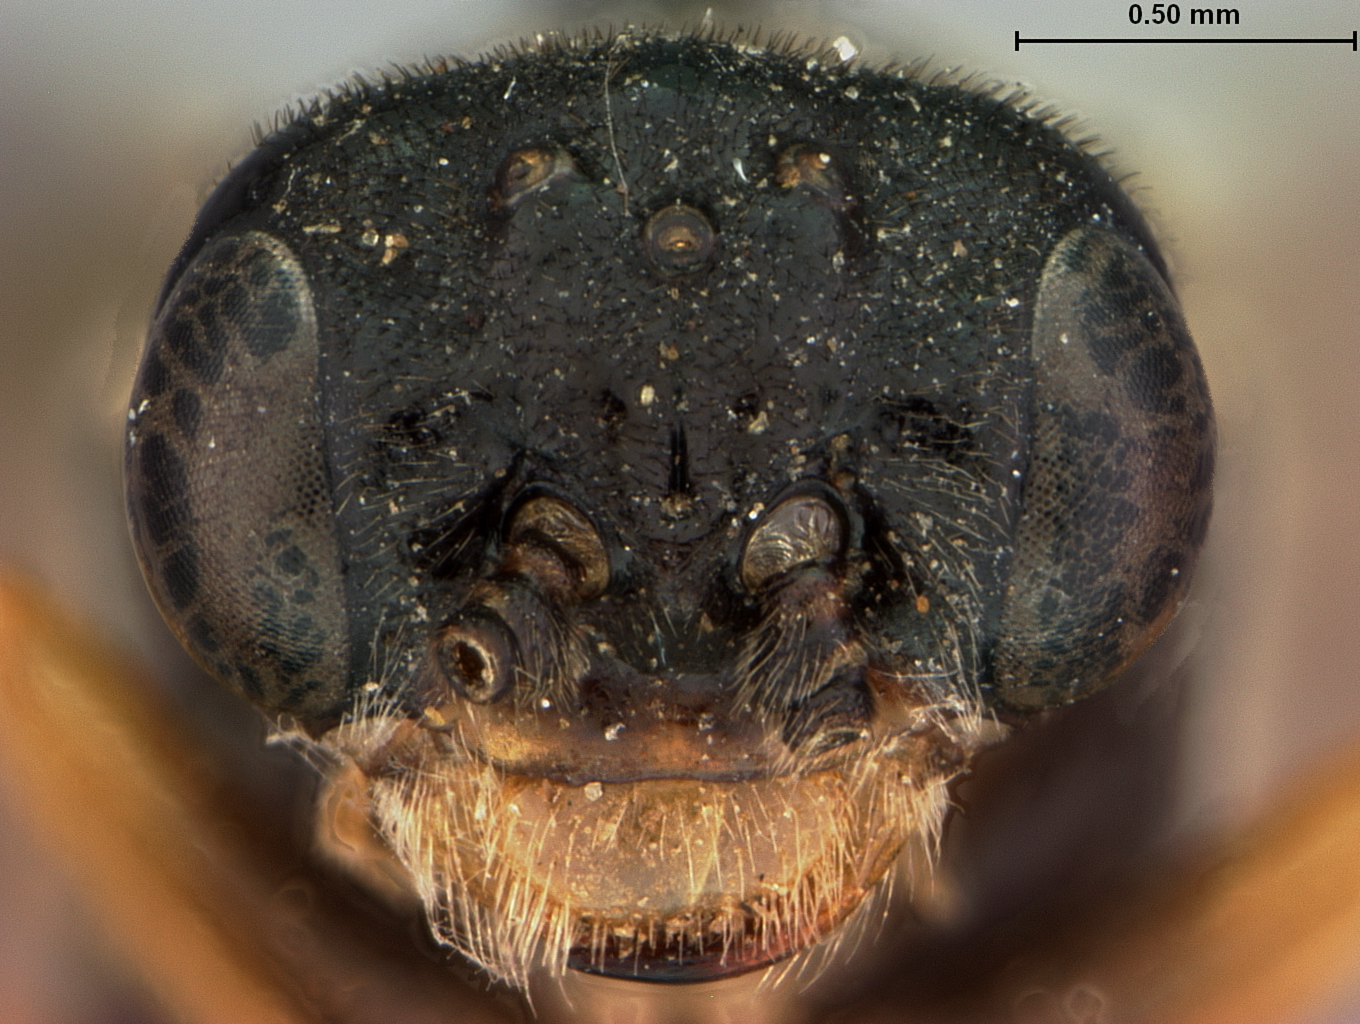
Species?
Giladeus penai
